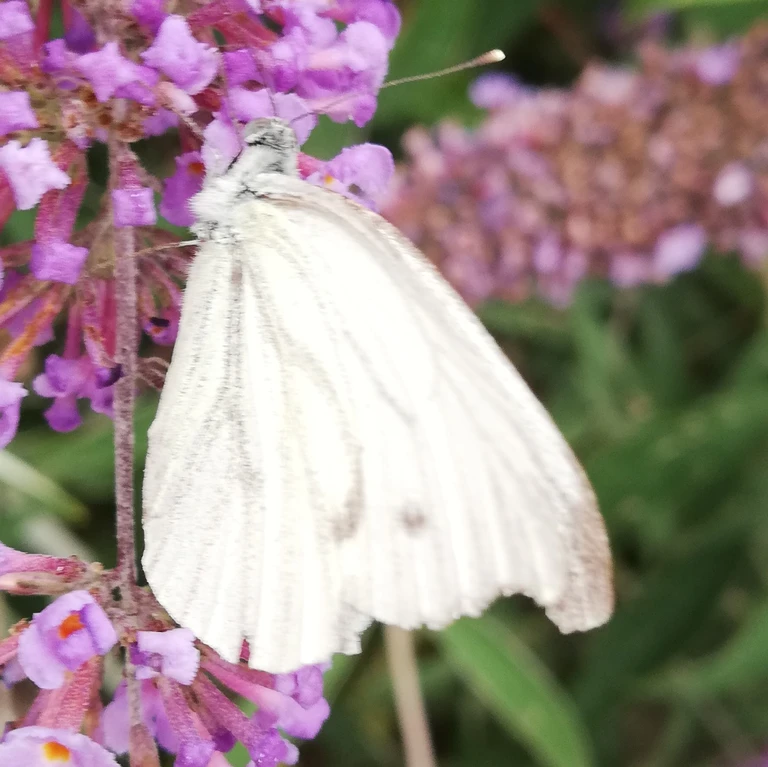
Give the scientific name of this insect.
Pieris napi
